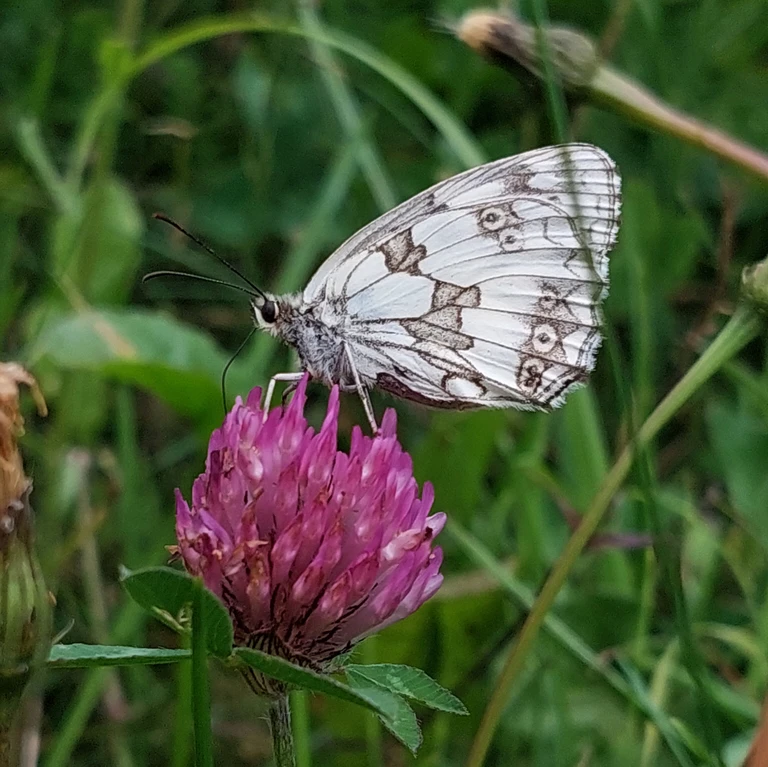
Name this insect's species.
Melanargia galathea
